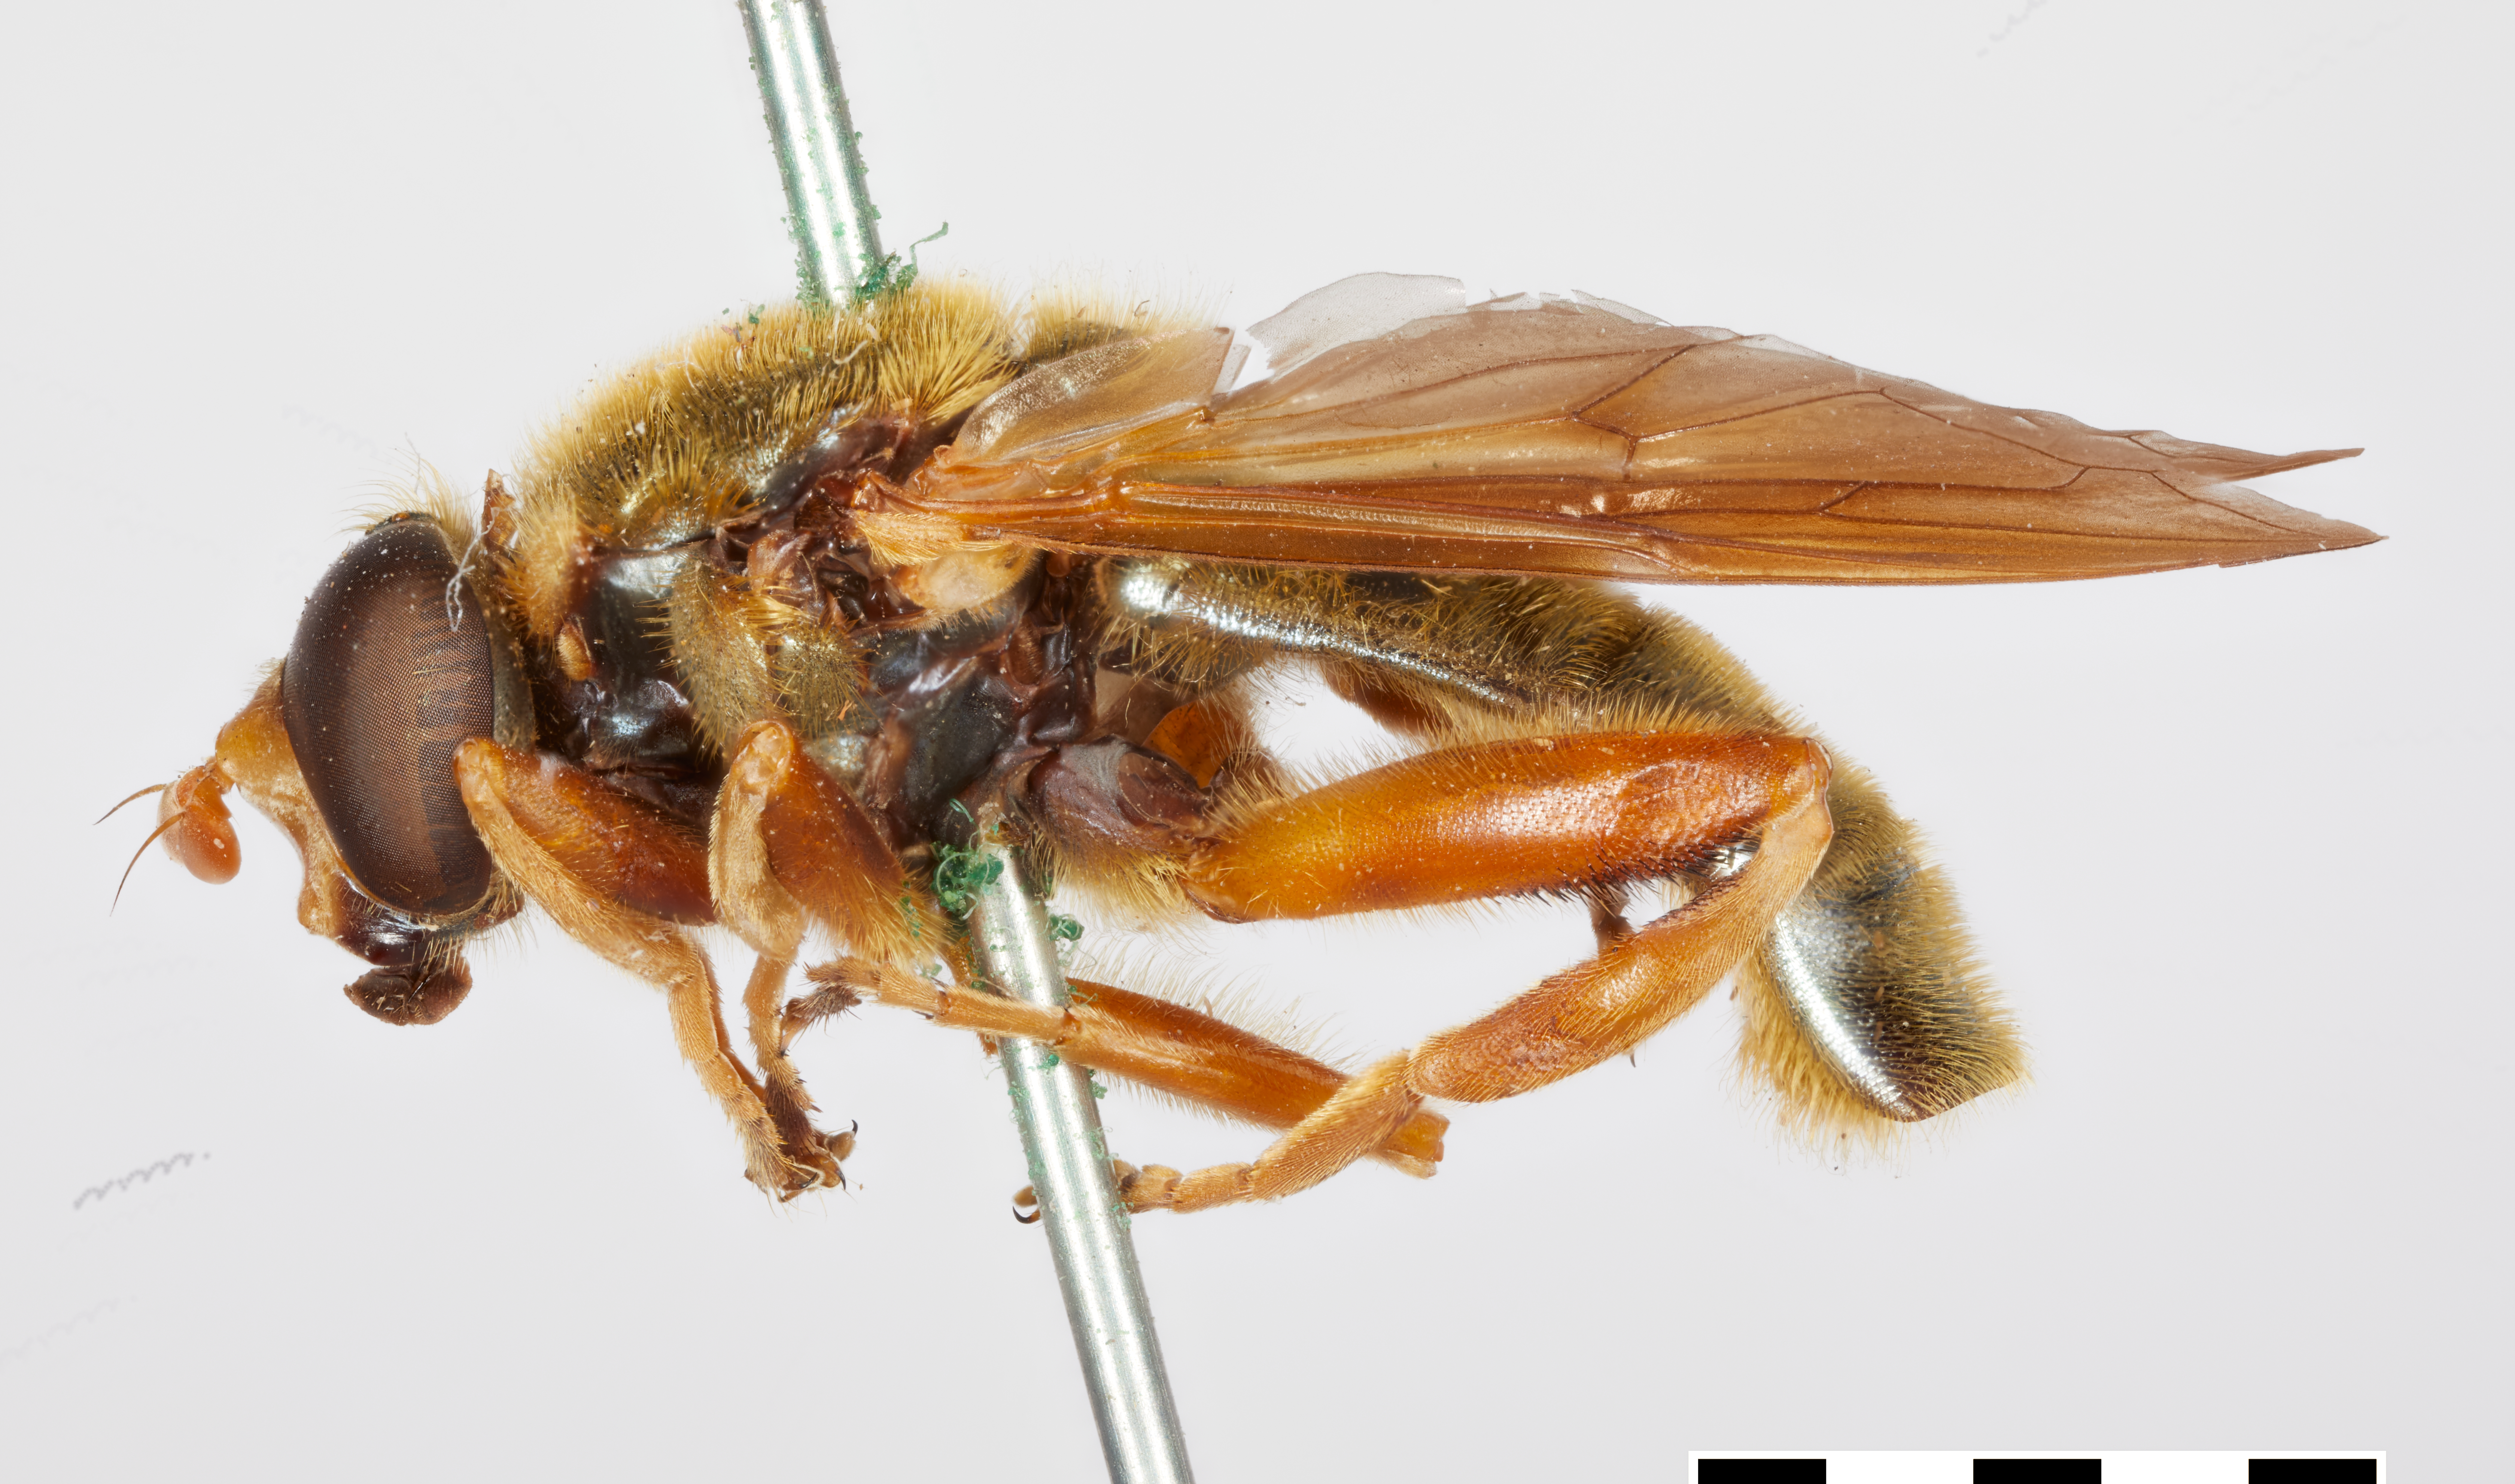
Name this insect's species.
Brachypalpus sorosis
